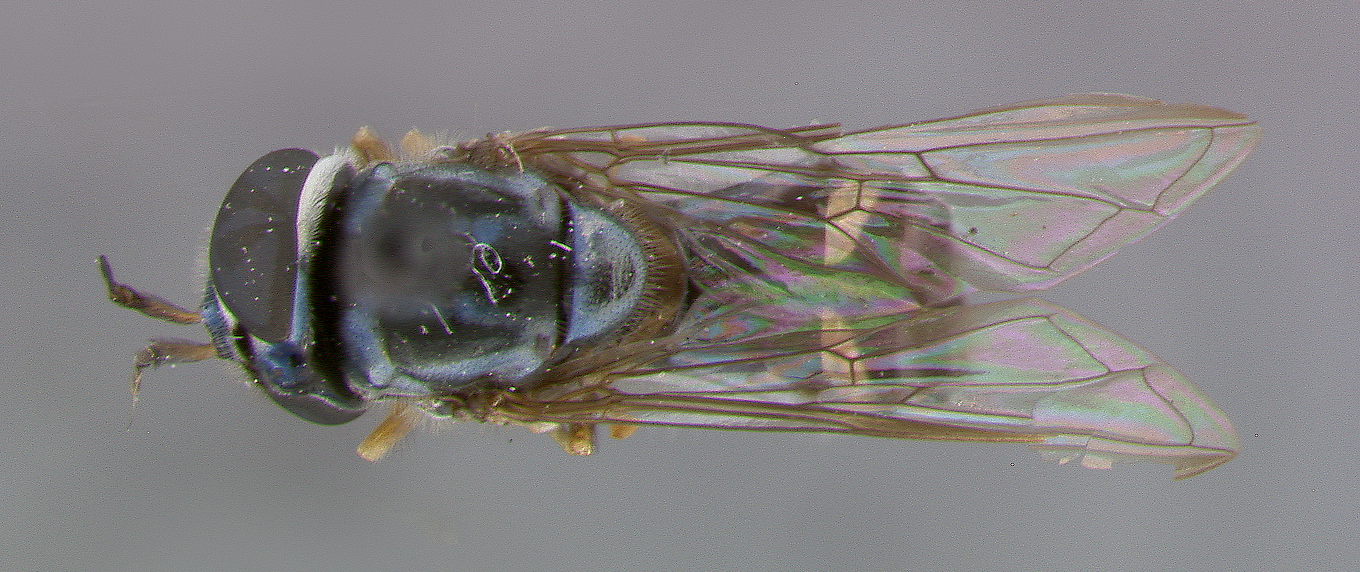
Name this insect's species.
Braziliana vittithorax
